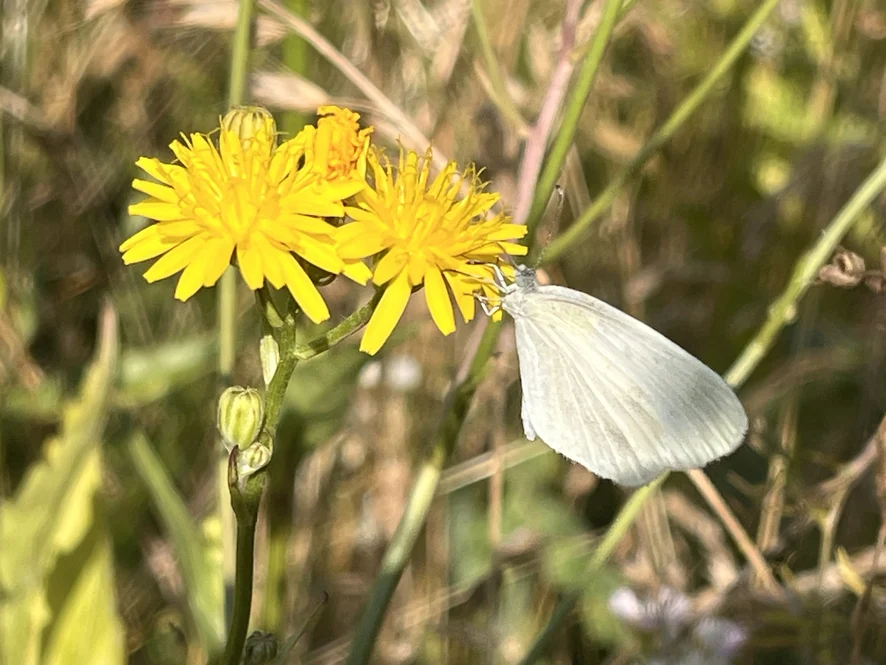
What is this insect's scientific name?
Leptidea sinapis/juvernica
